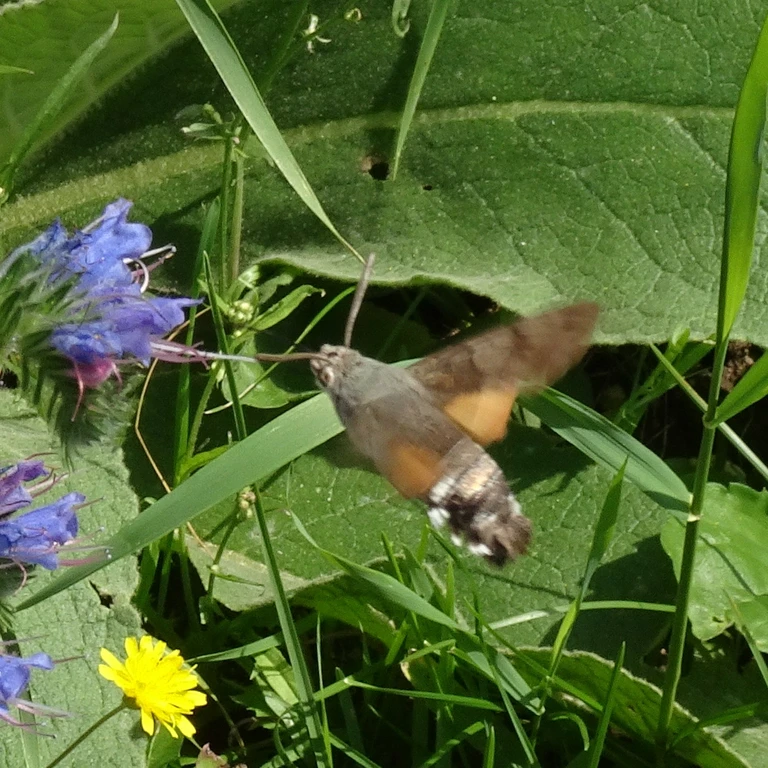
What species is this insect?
Macroglossum stellatarum
